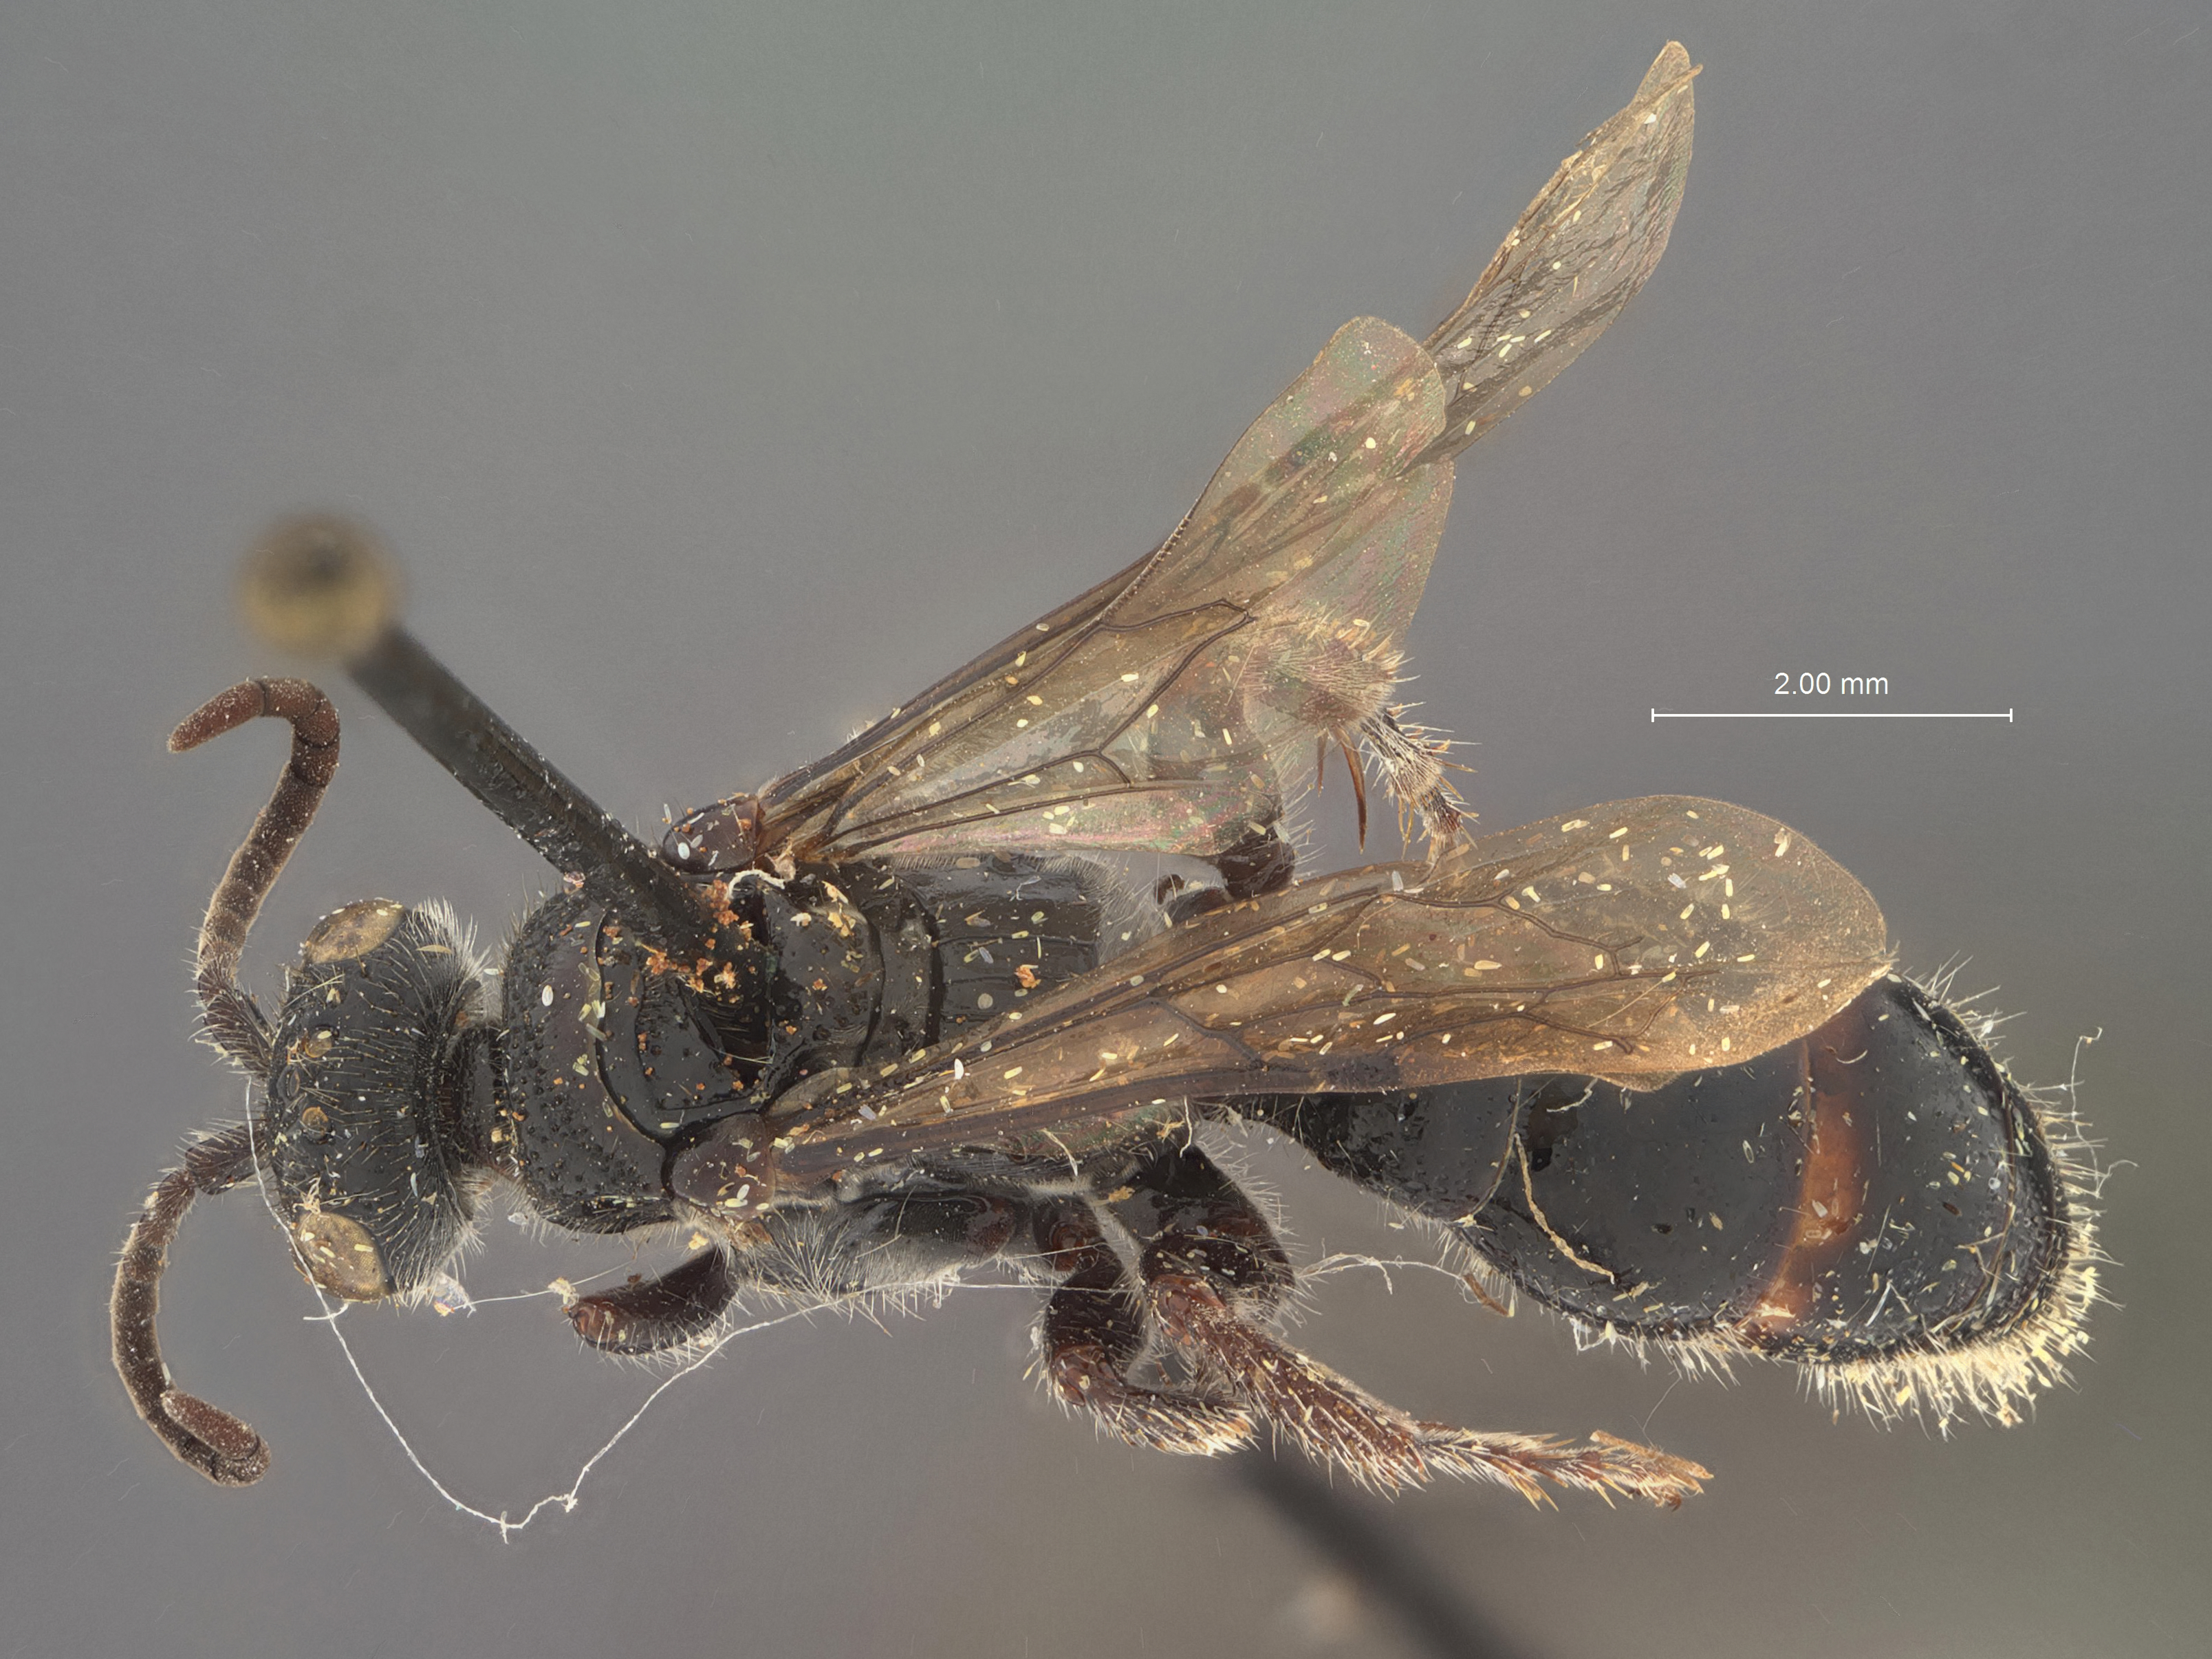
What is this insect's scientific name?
Tiphia laudata
